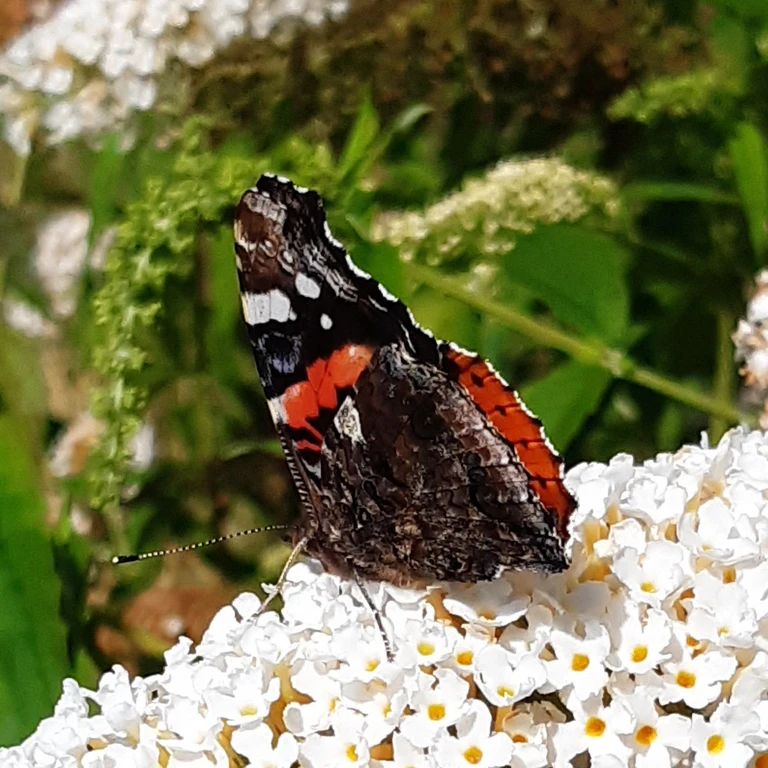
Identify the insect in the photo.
Vanessa atalanta
